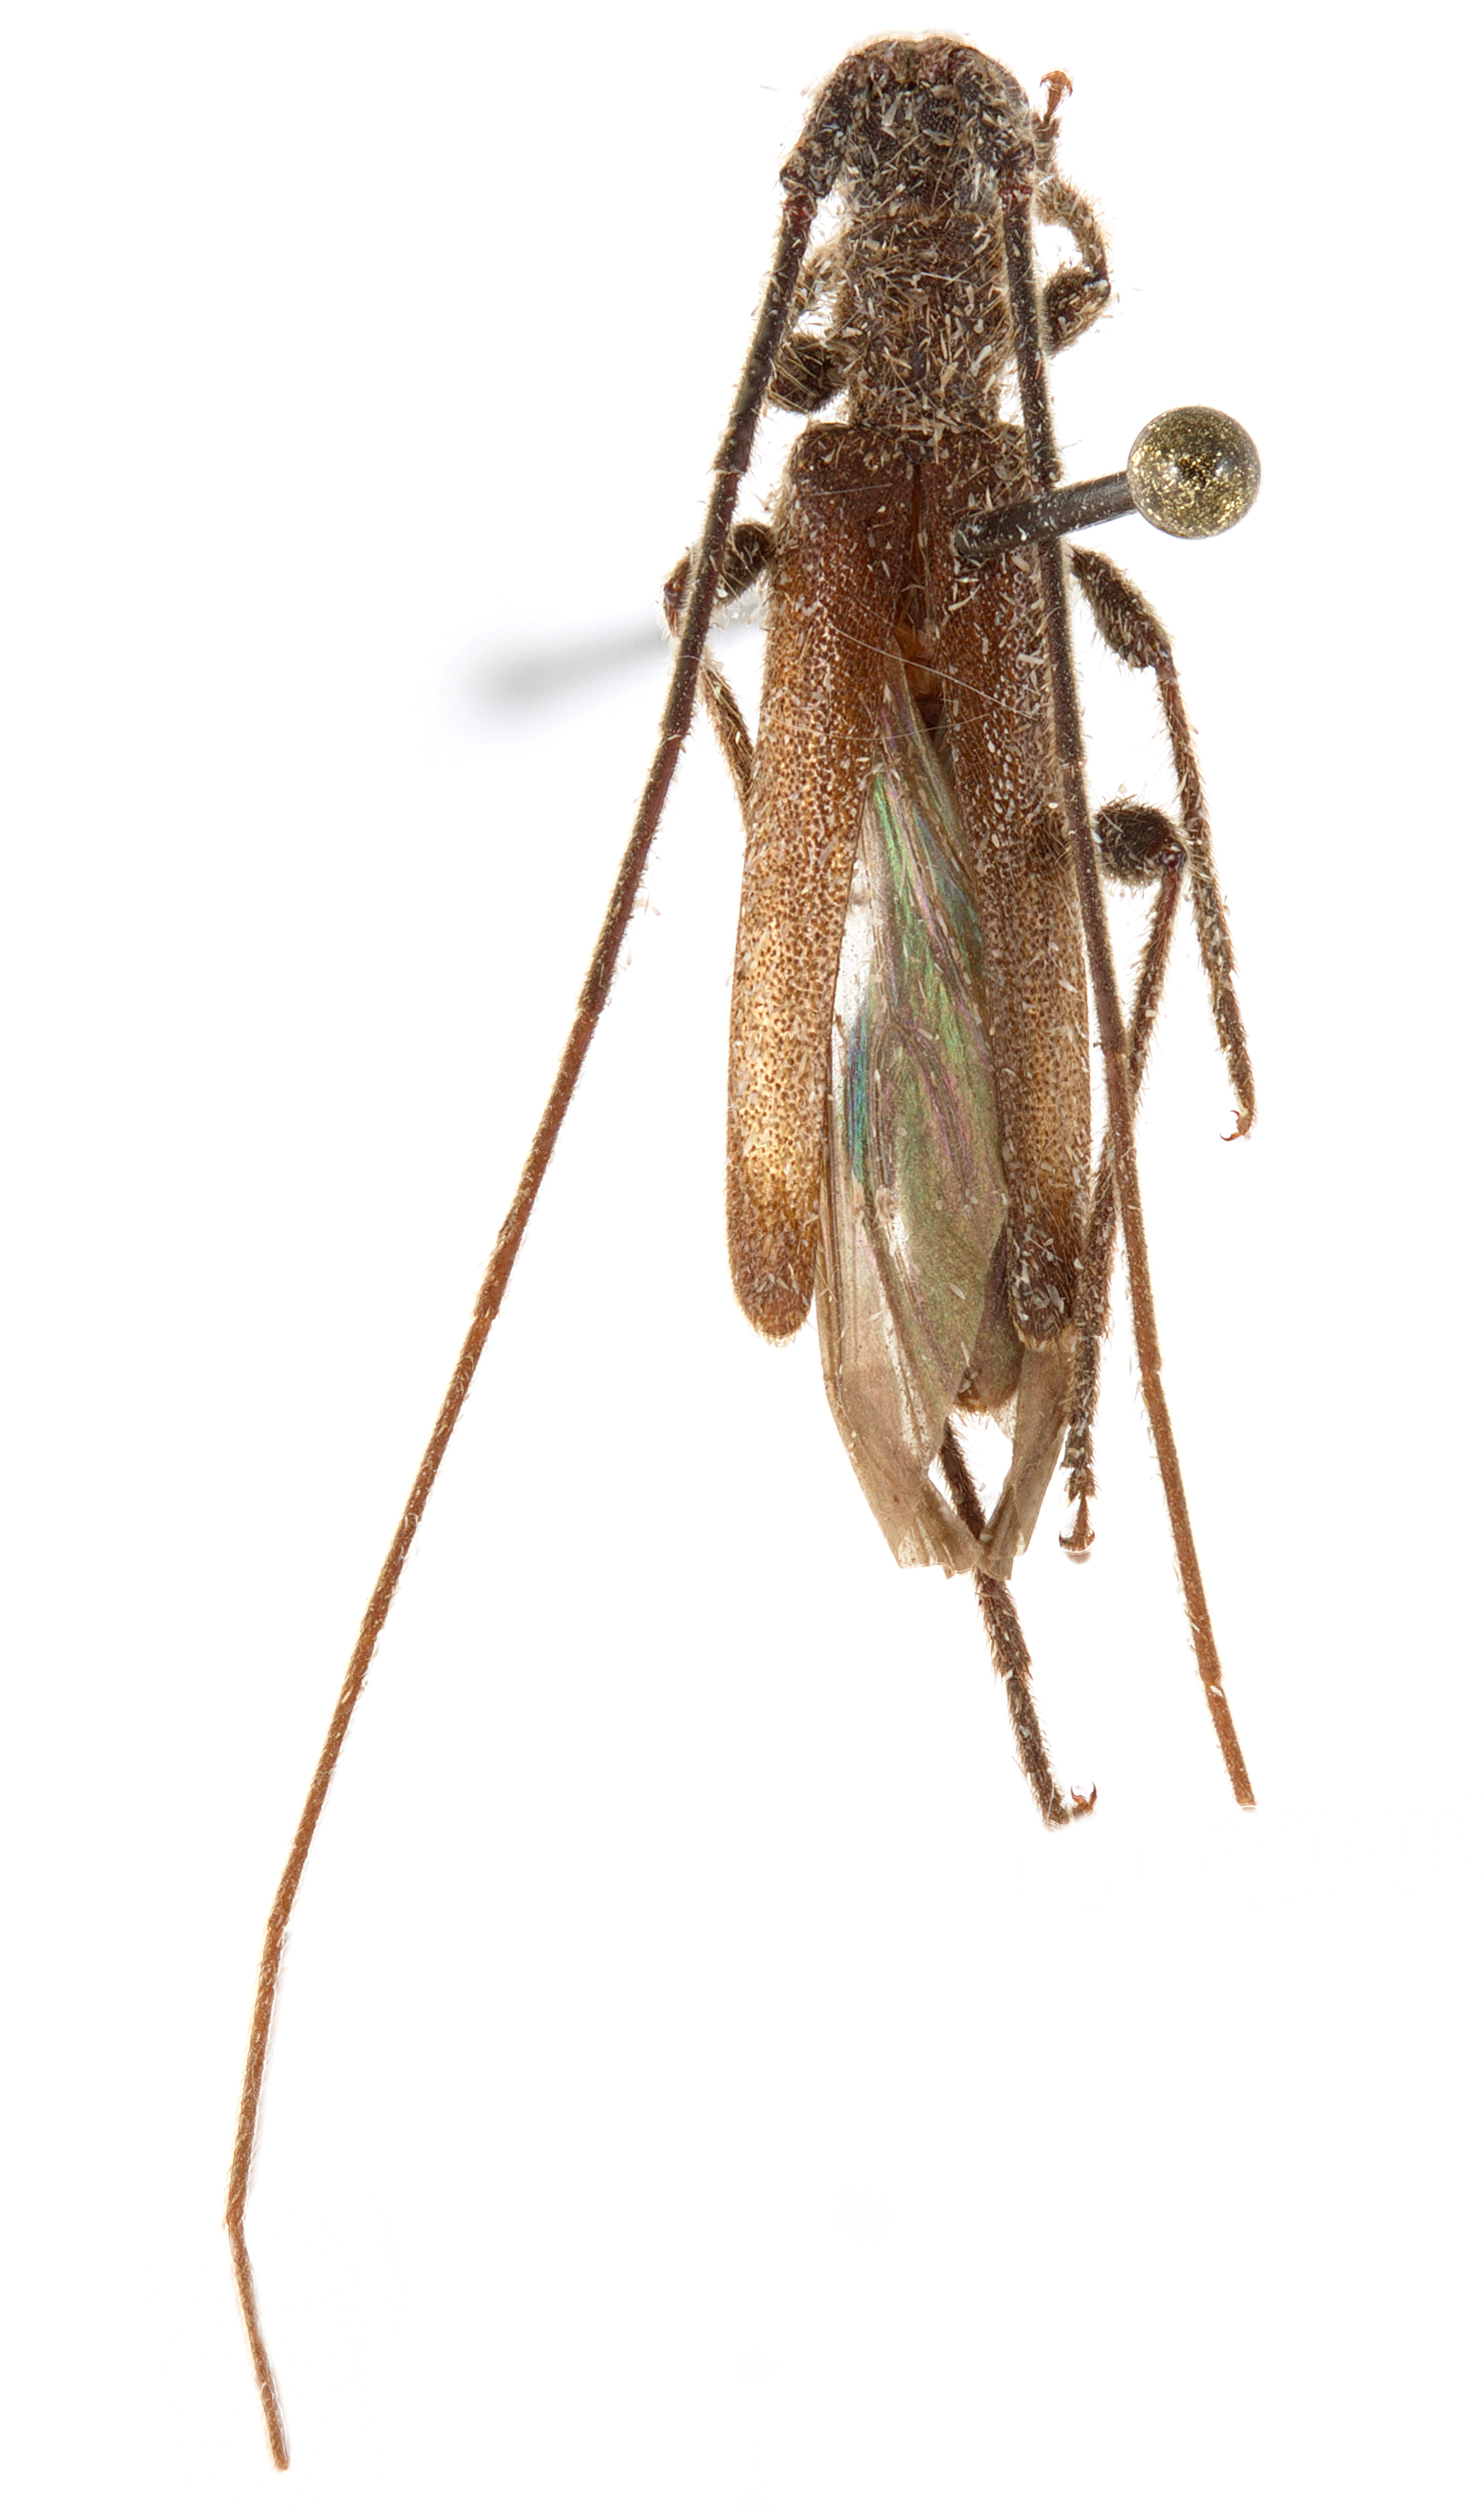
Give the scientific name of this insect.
Styloxus fulleri
